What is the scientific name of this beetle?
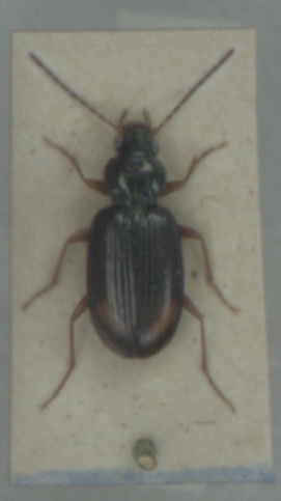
Bembidion lunatum
